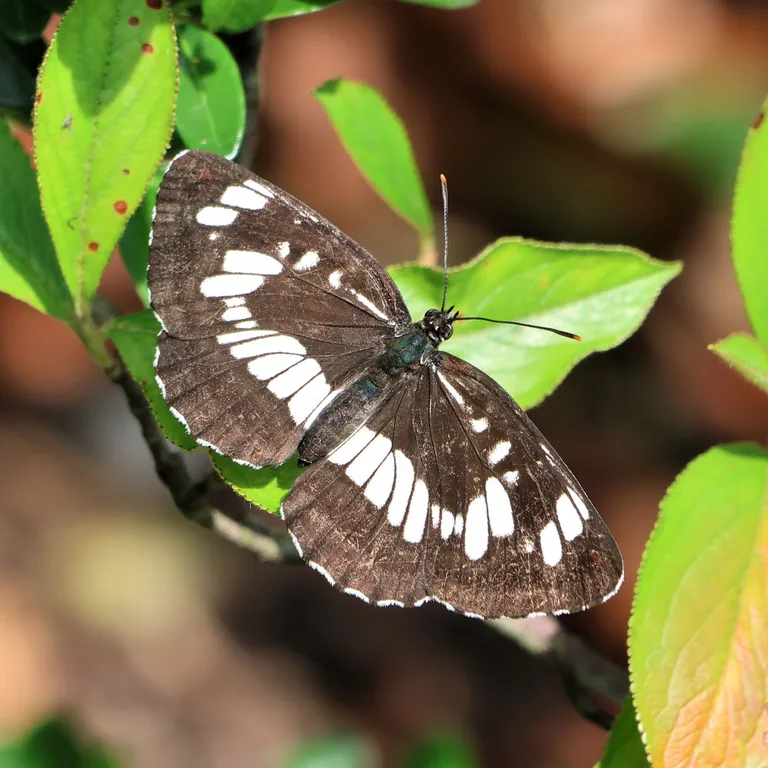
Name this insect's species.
Neptis rivularis
